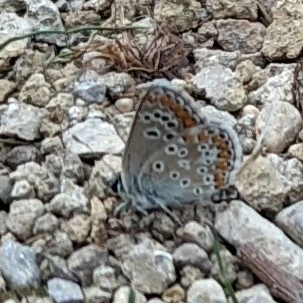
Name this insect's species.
Aricia agestis/artaxerxes
